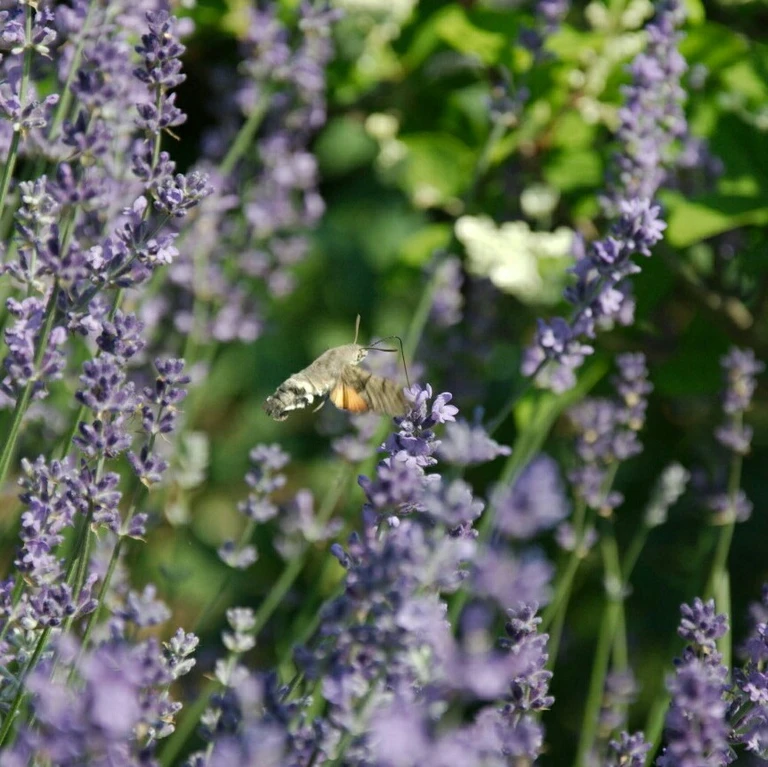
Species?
Macroglossum stellatarum
